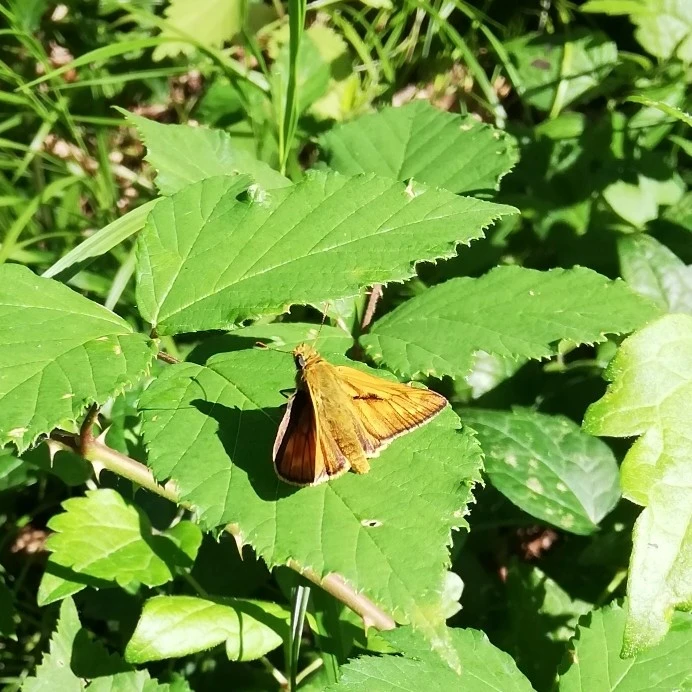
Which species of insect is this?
Ochlodes sylvanus (also Ochlodes venata)
